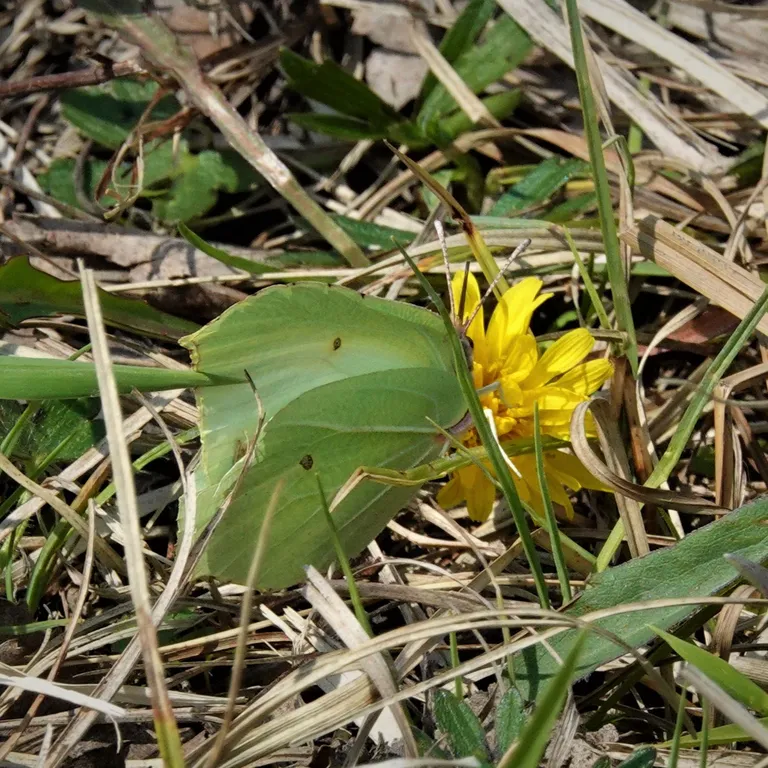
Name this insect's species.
Gonepteryx rhamni
